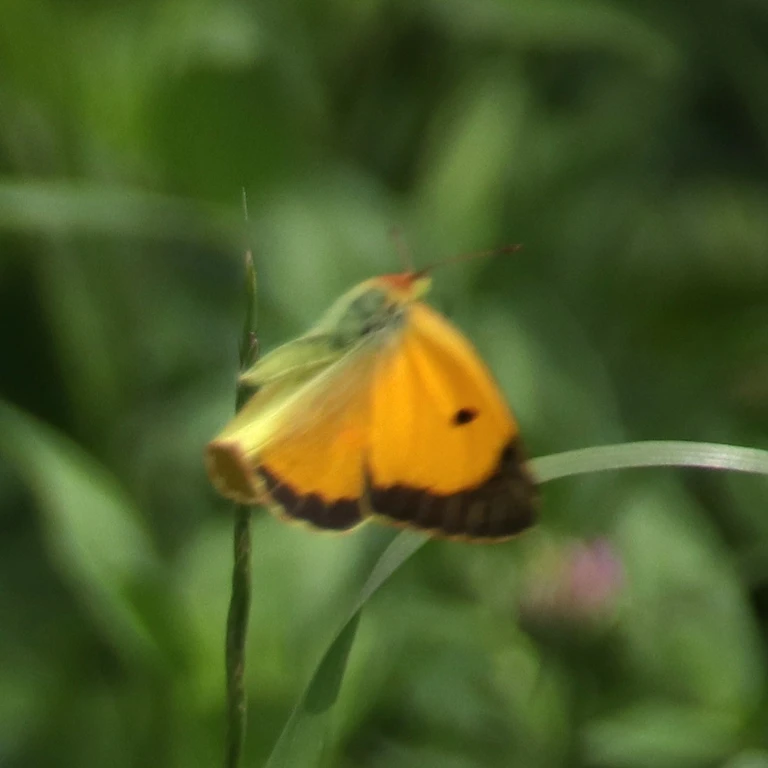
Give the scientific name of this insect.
Colias croceus
